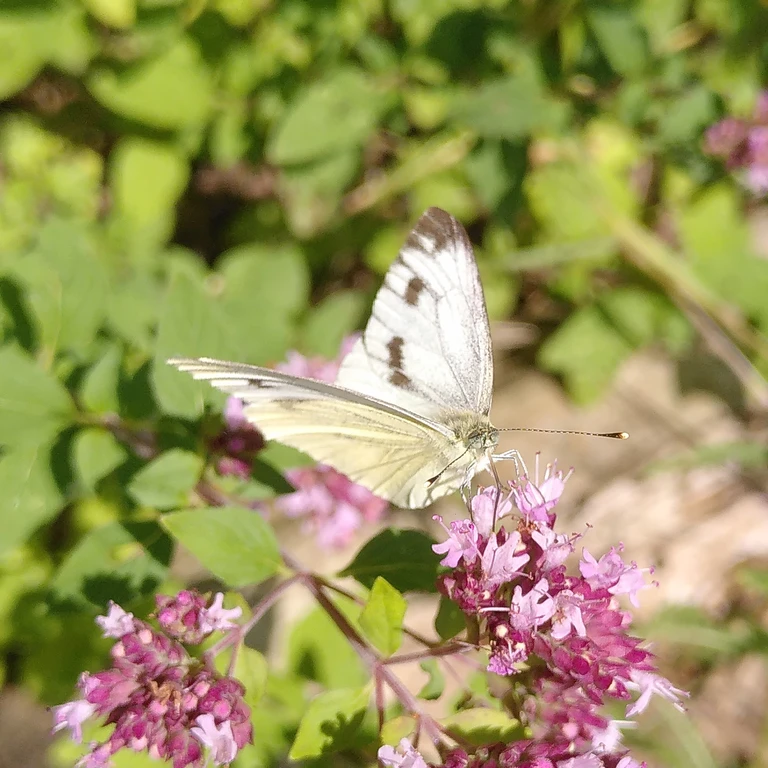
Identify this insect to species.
Pieris napi
